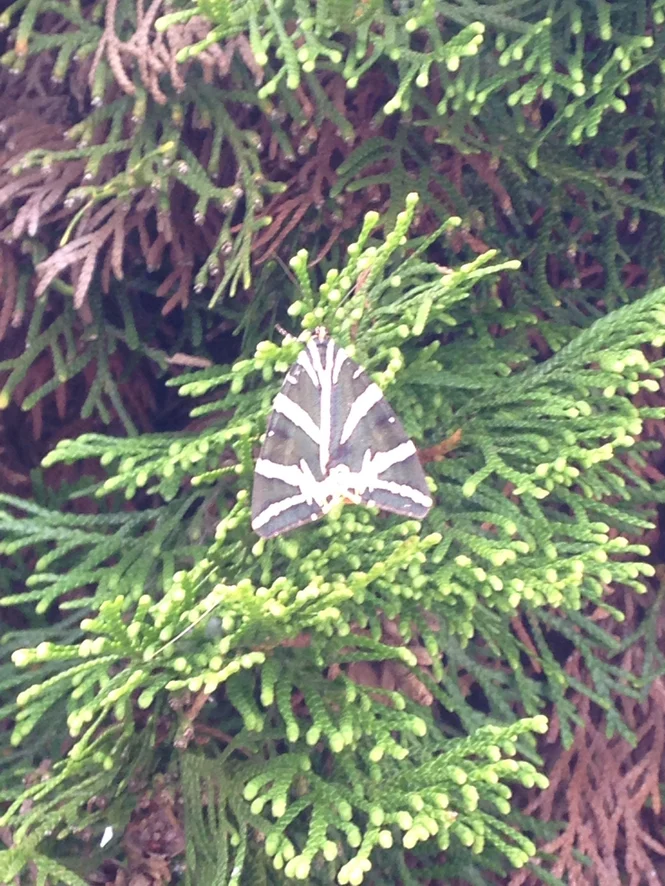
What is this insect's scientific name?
Euplagia quadripunctaria
